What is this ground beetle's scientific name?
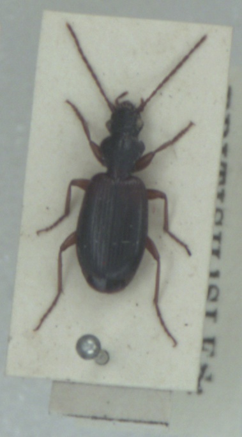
Cymindis vaporariorum
